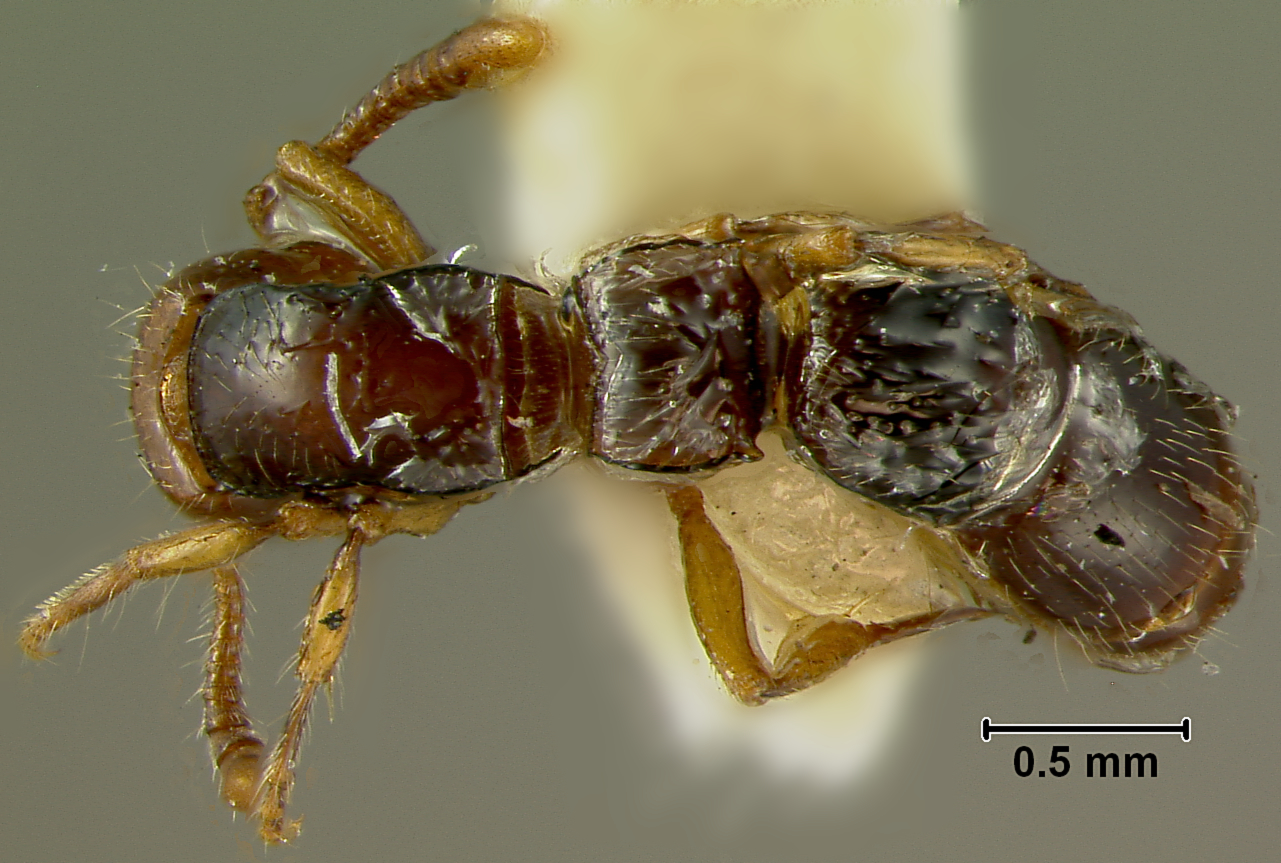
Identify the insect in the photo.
Phyracaces gilesi
